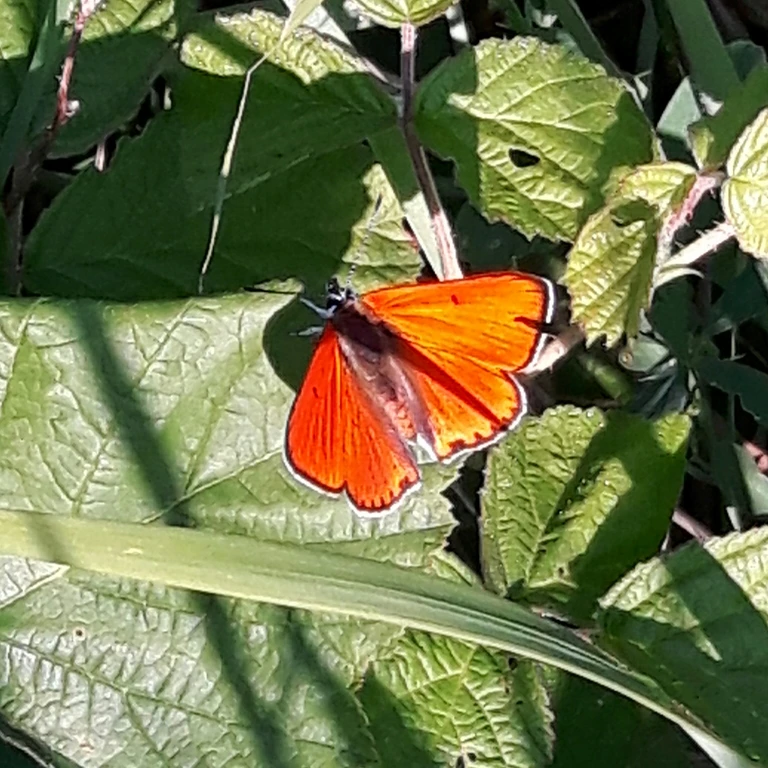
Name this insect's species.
Lycaena dispar
